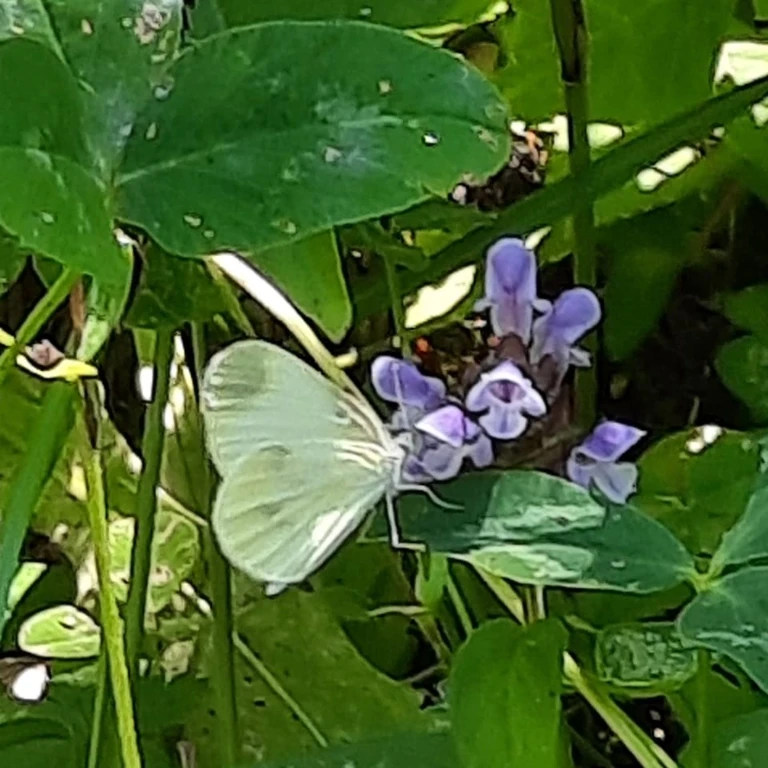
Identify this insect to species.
Leptidea sinapis/juvernica
